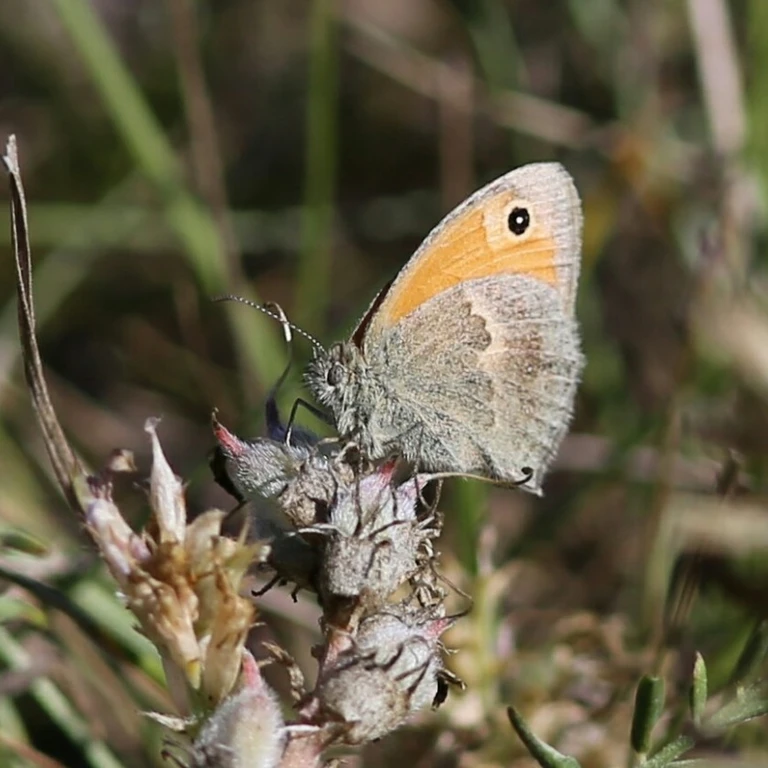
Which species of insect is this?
Coenonympha pamphilus
